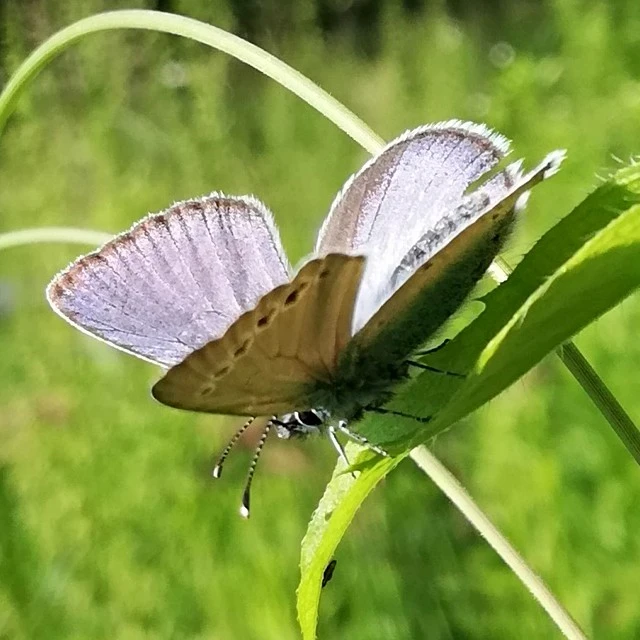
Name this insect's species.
Glaucopsyche alexis
